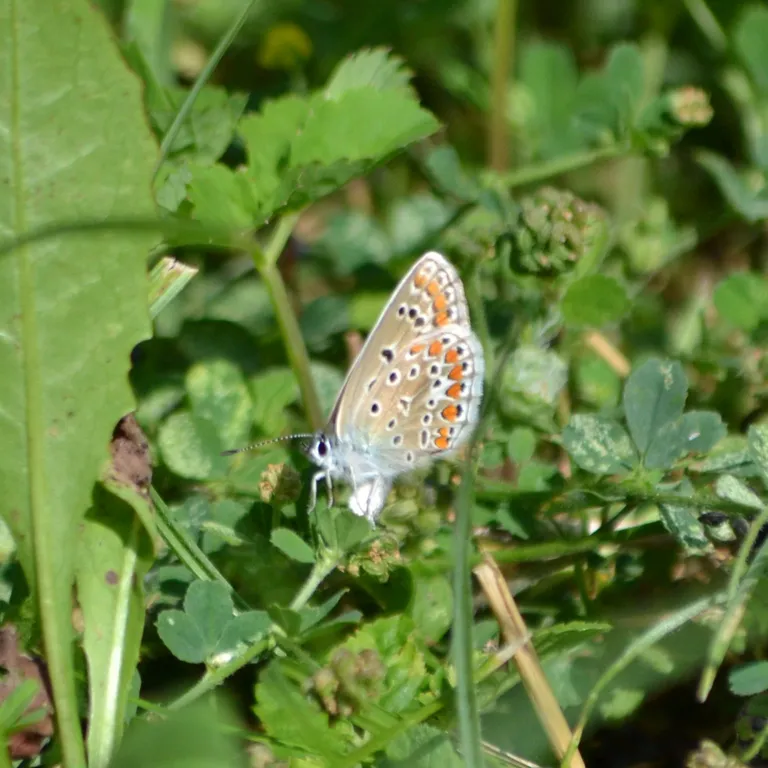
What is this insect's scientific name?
Polyommatus icarus
